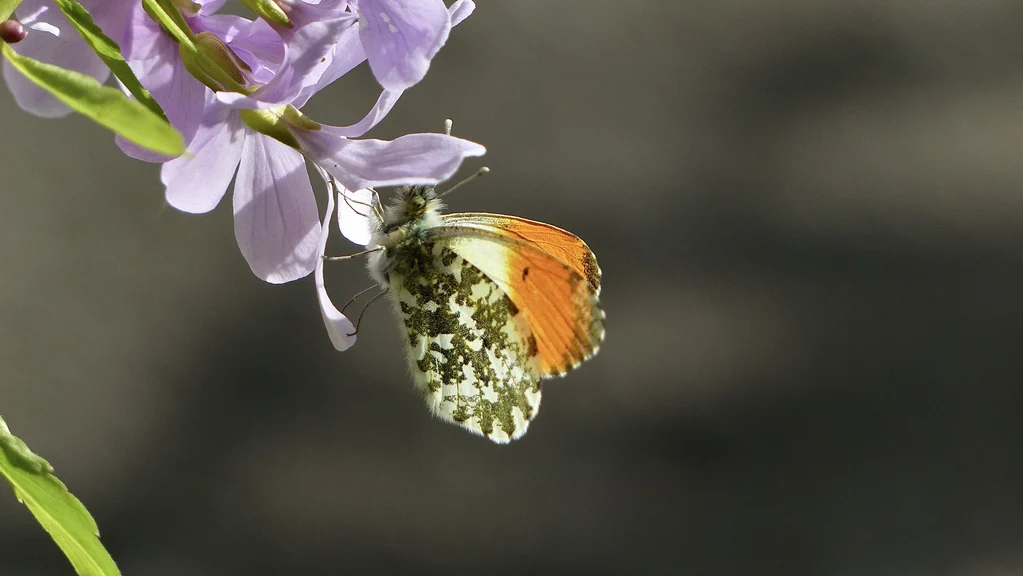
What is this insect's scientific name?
Anthocharis cardamines
